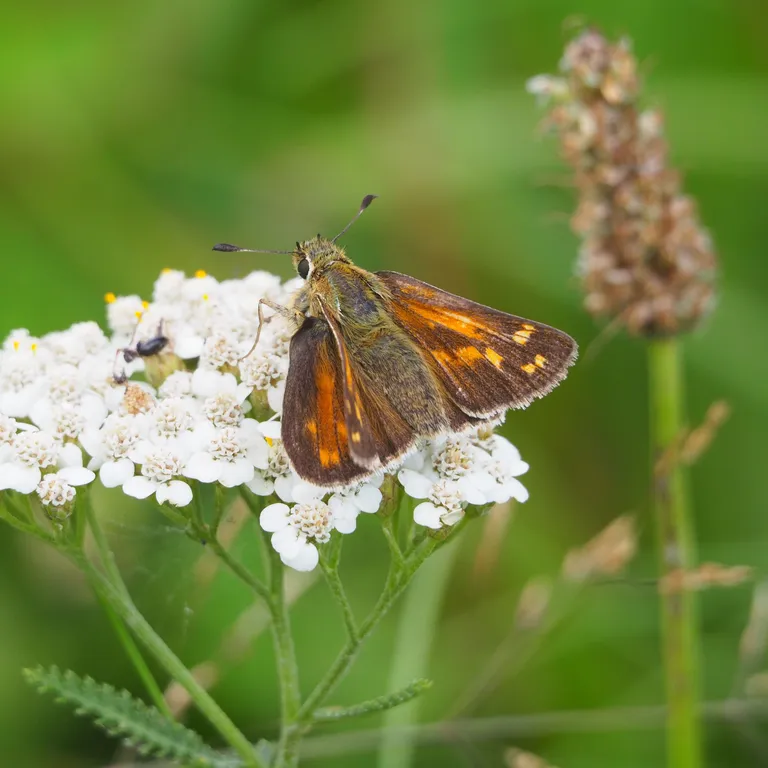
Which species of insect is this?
Hesperia comma
